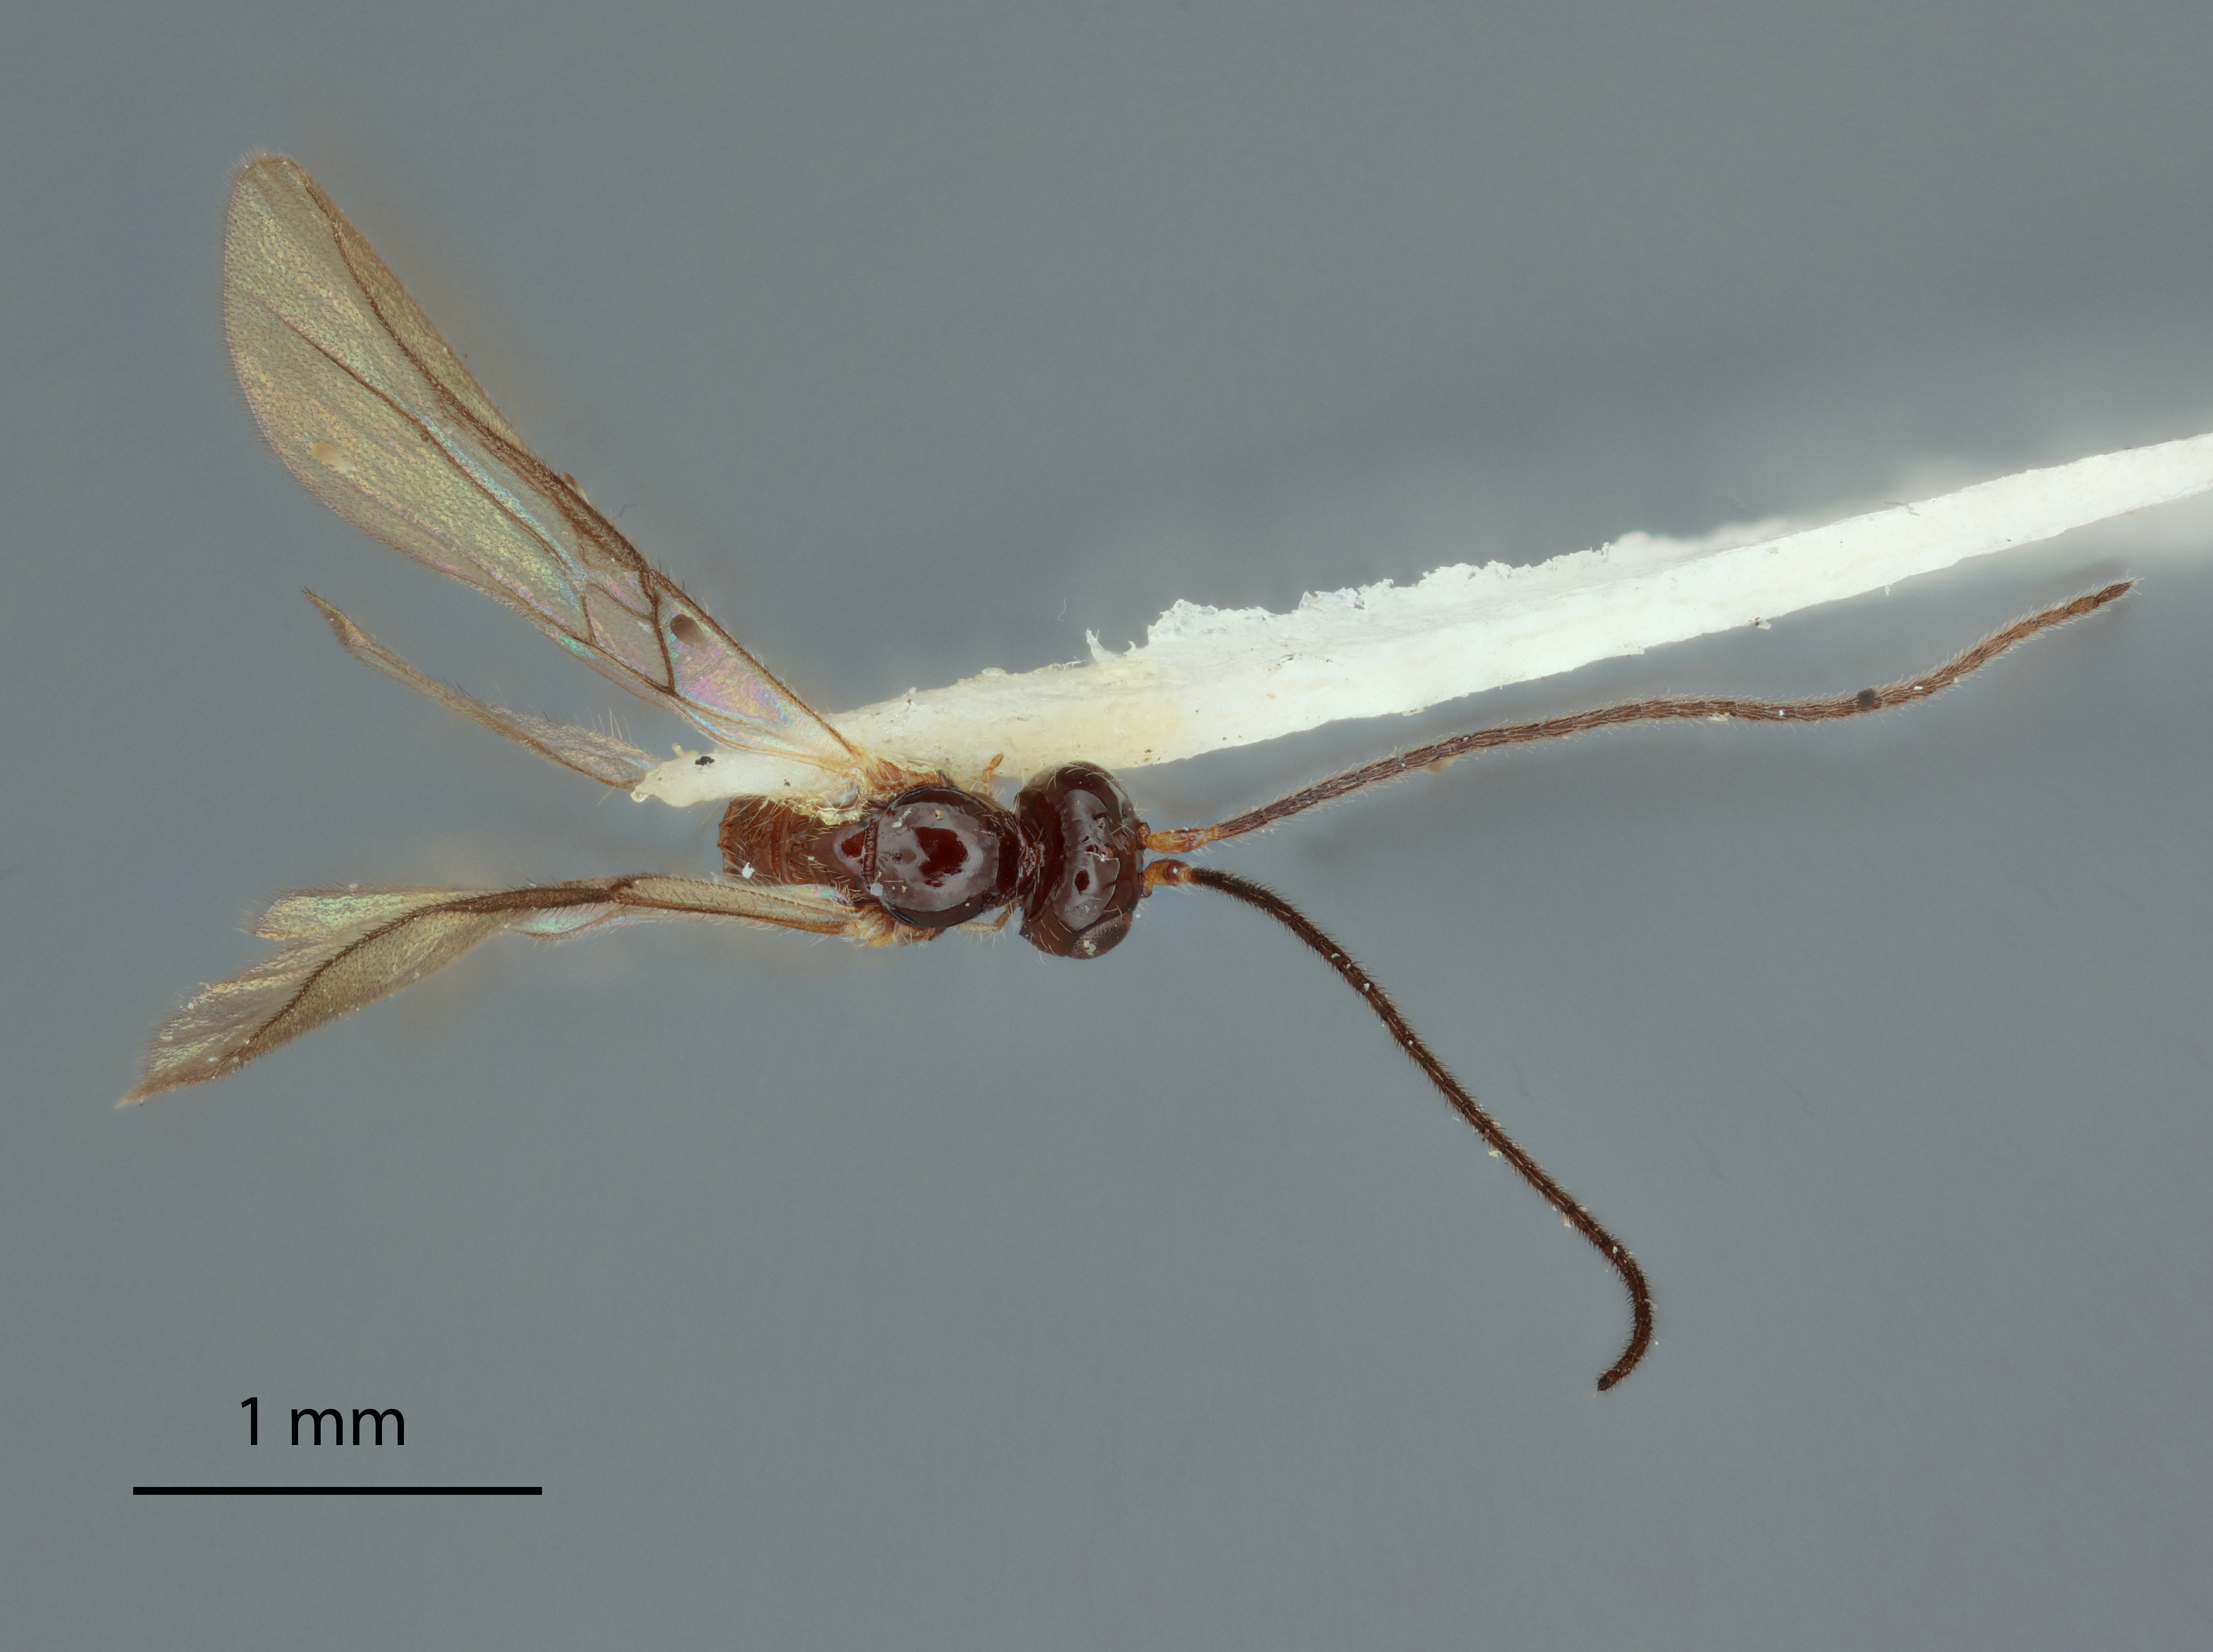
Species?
Opius krombeini
